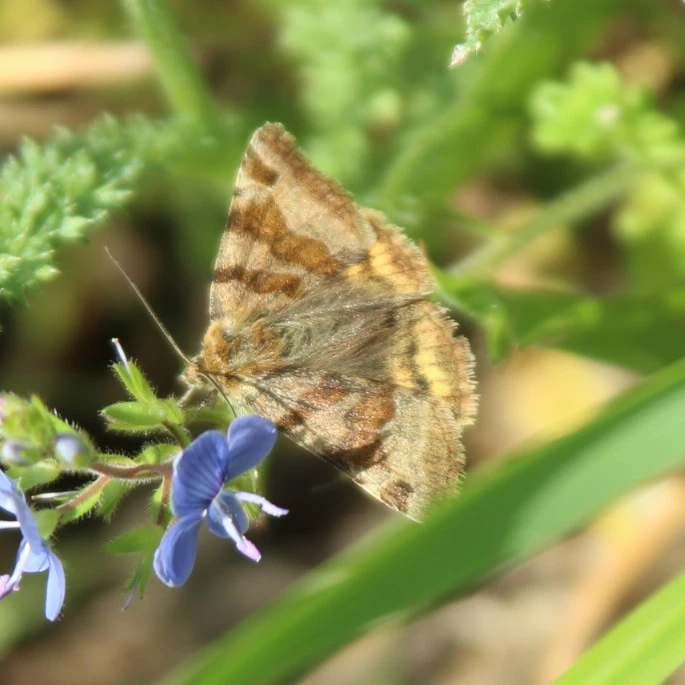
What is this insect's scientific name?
Euclidia glyphica
